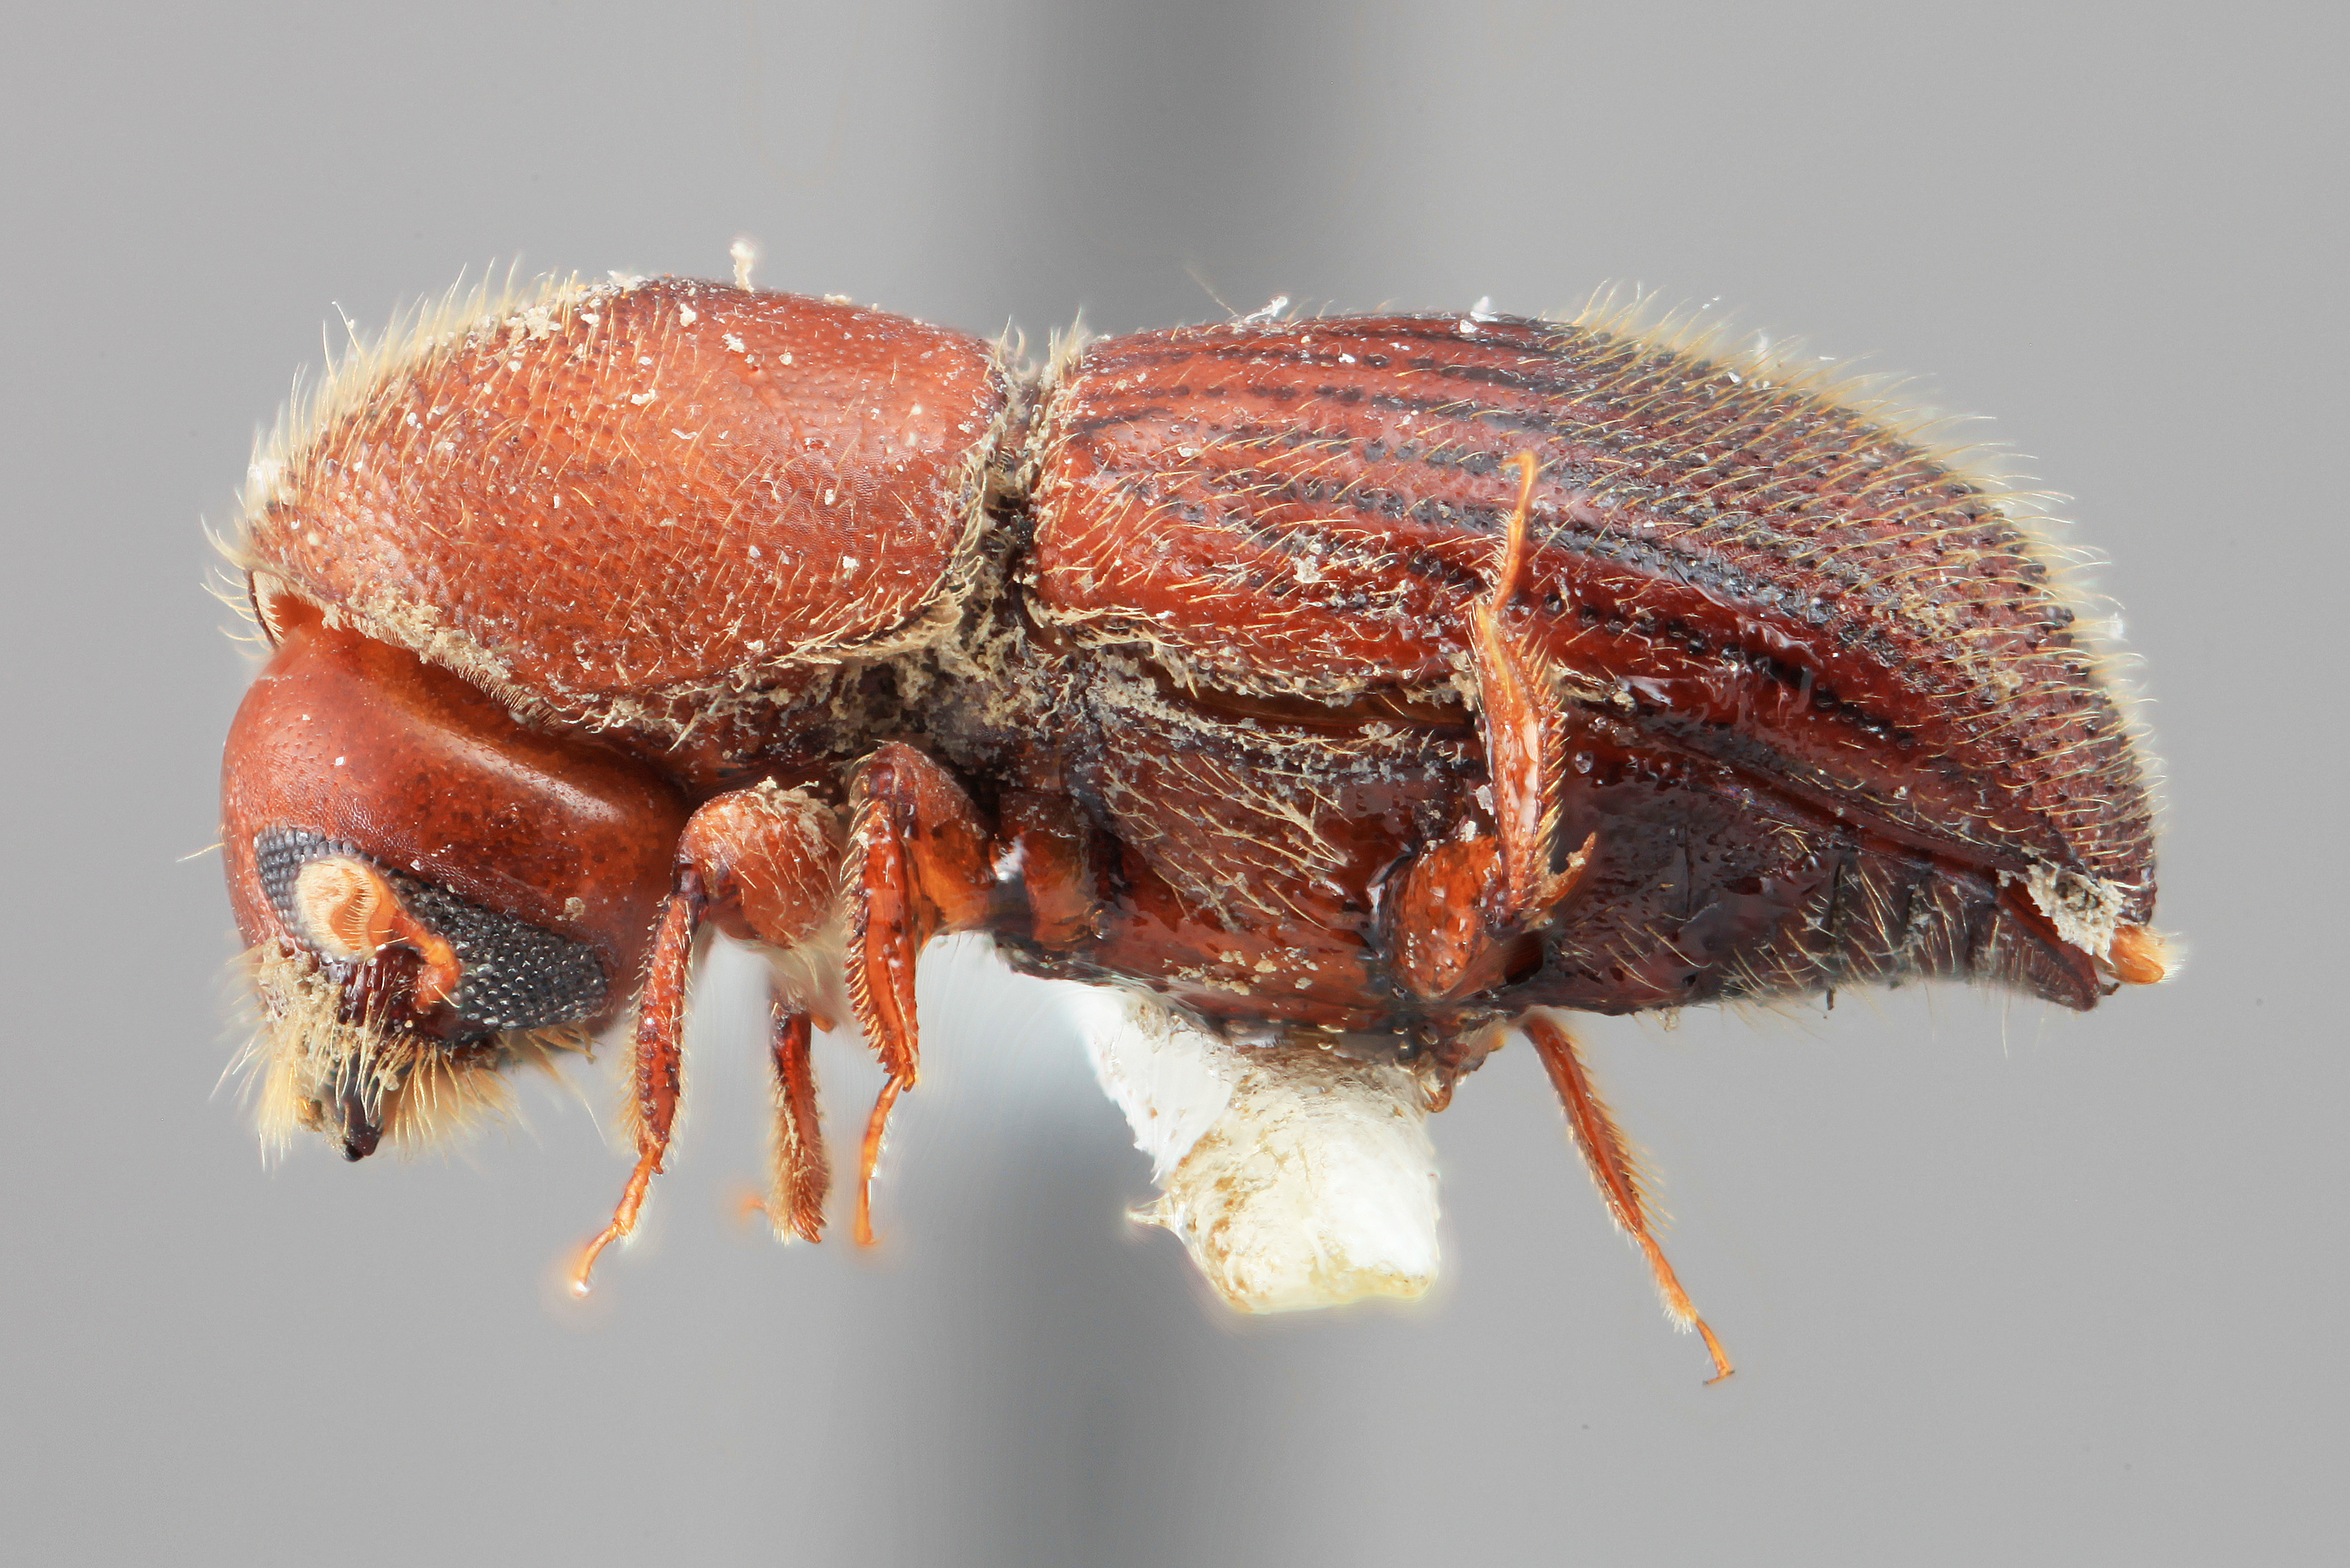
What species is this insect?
Dryocoetoides indolatus
